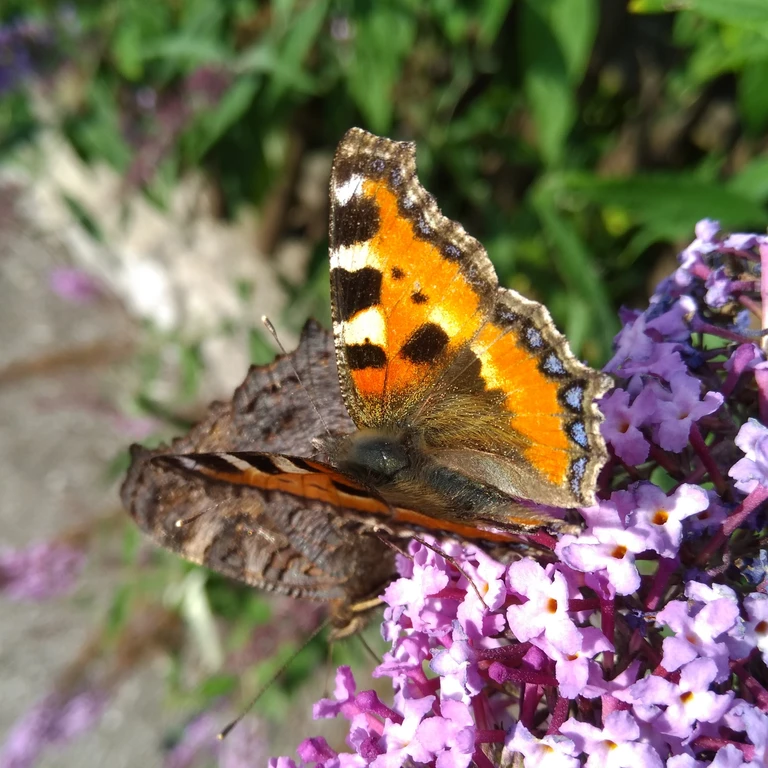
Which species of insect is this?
Aglais urticae
